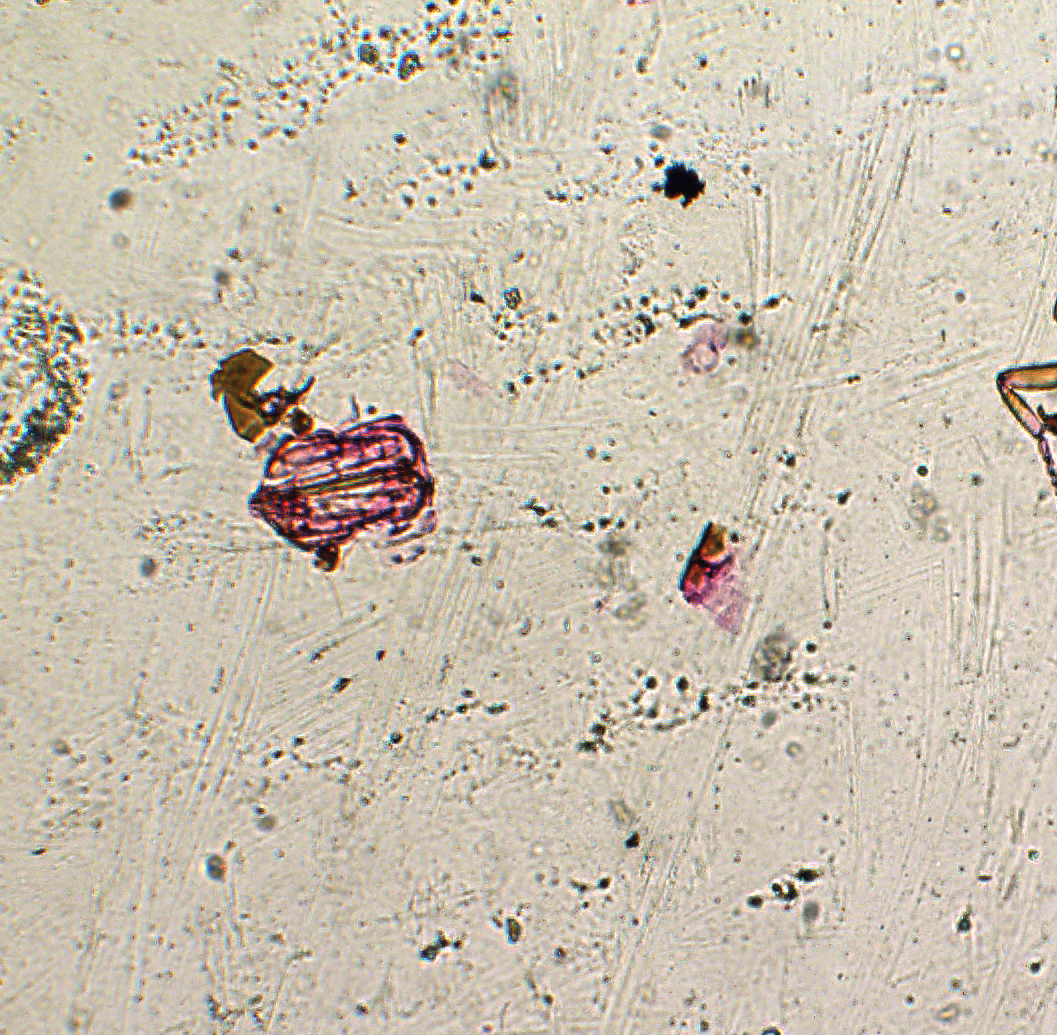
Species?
Physcus flavicornis
